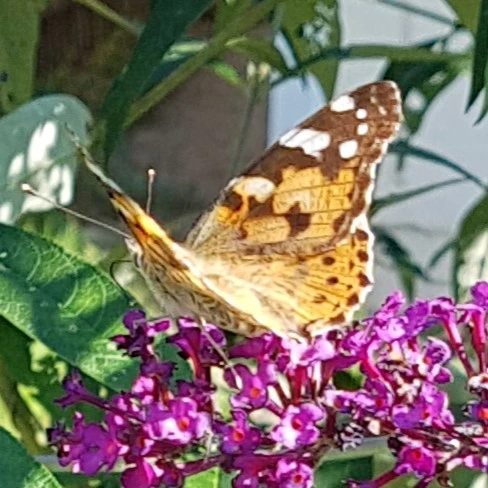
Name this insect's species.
Vanessa cardui
